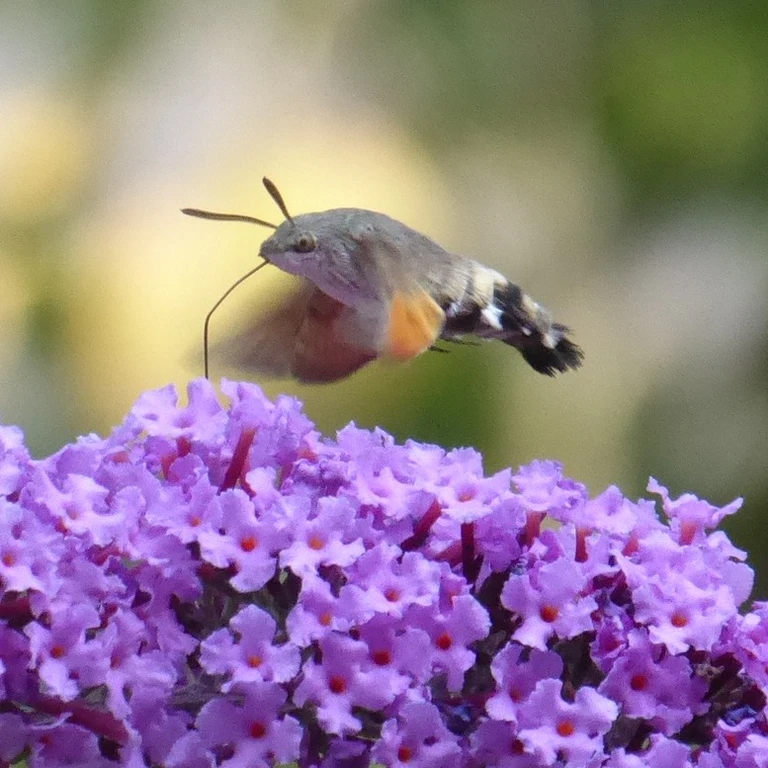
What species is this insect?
Macroglossum stellatarum
